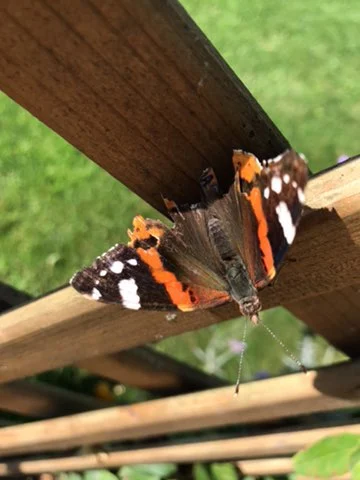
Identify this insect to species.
Vanessa atalanta
